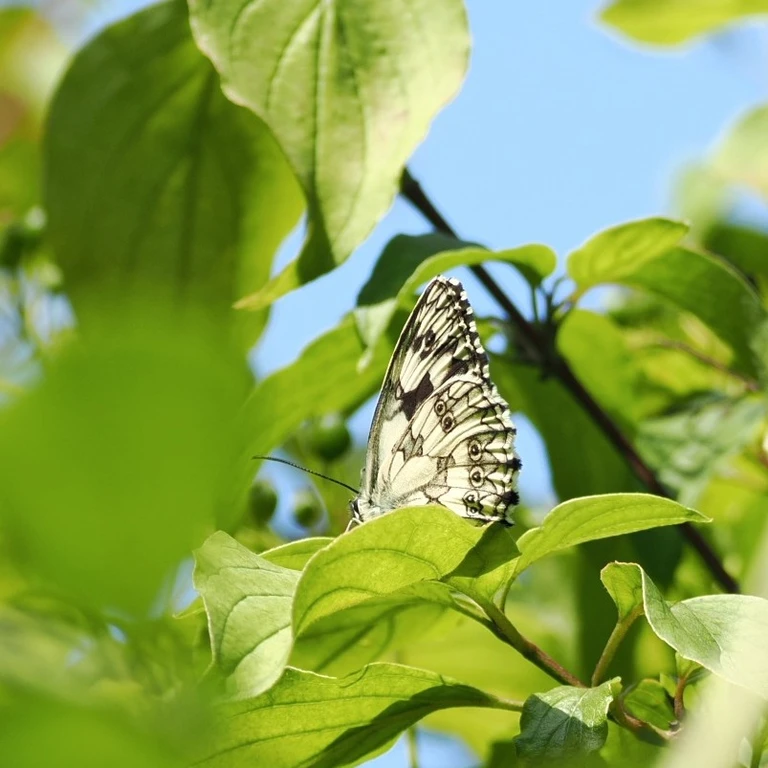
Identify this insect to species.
Melanargia galathea
